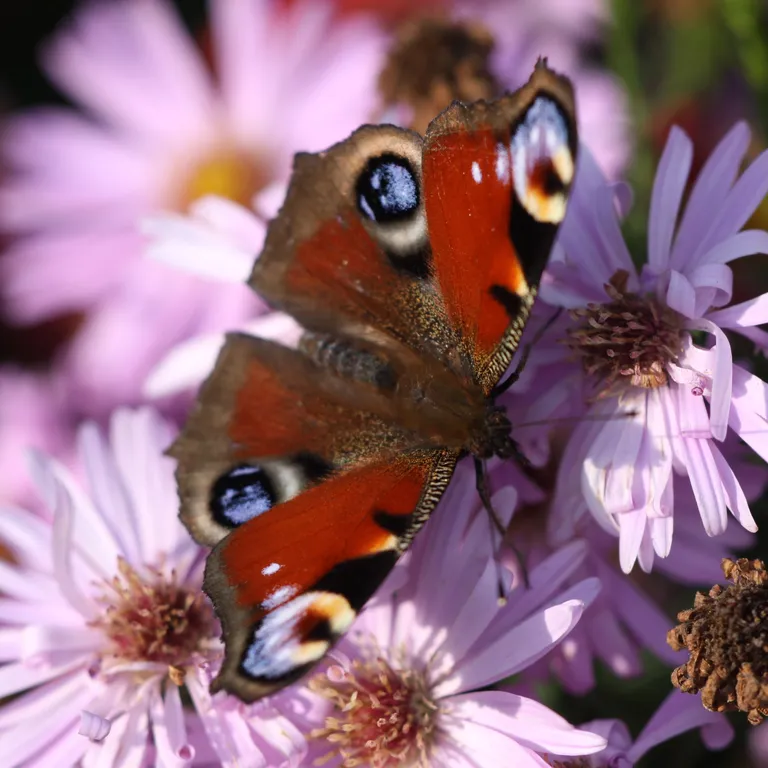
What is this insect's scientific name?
Aglais io
